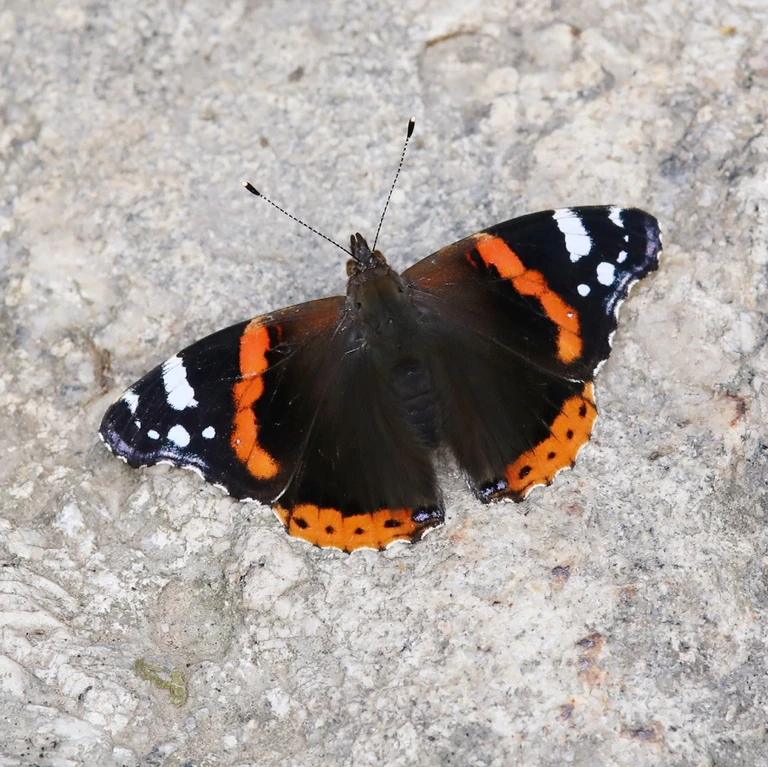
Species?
Vanessa atalanta
